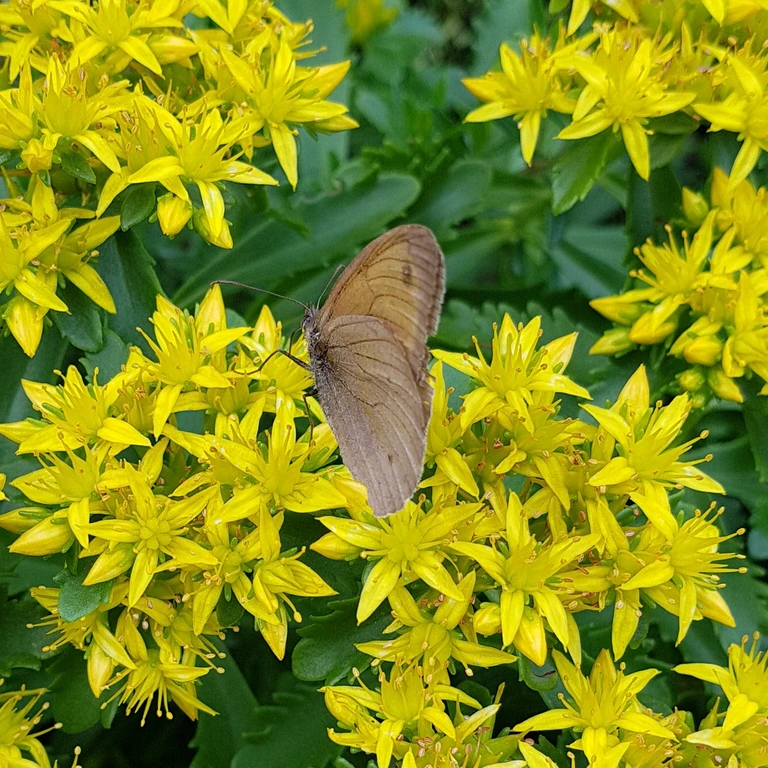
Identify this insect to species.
Maniola jurtina
